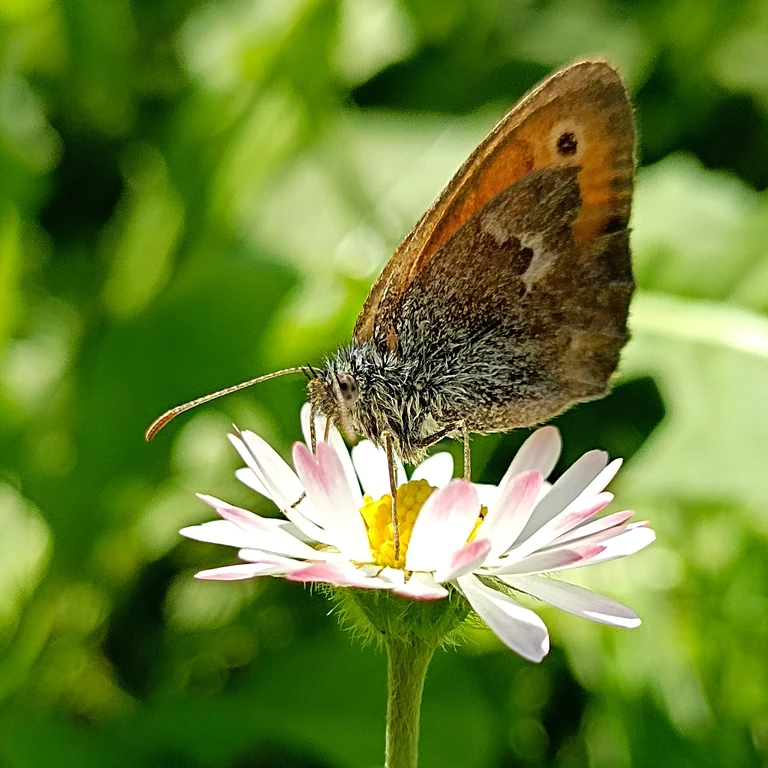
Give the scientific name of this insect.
Coenonympha pamphilus
